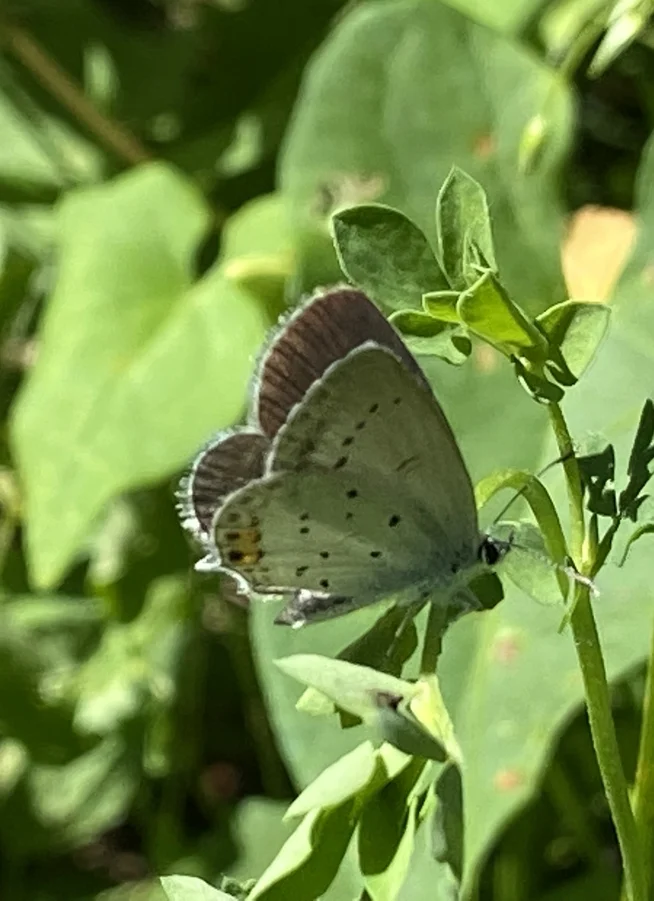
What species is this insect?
Cupido argiades (also Elkalyce argiades)
